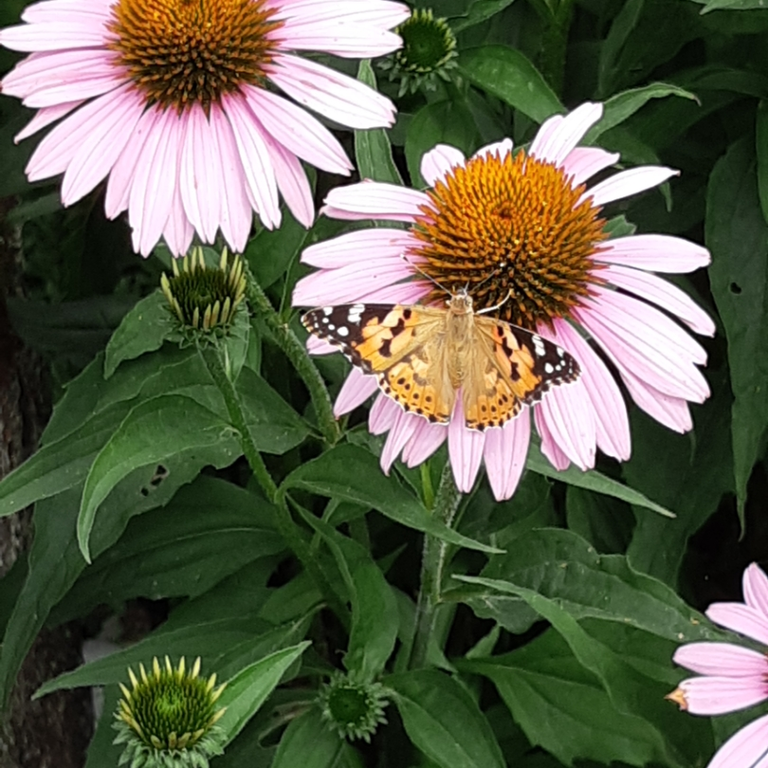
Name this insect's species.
Vanessa cardui
